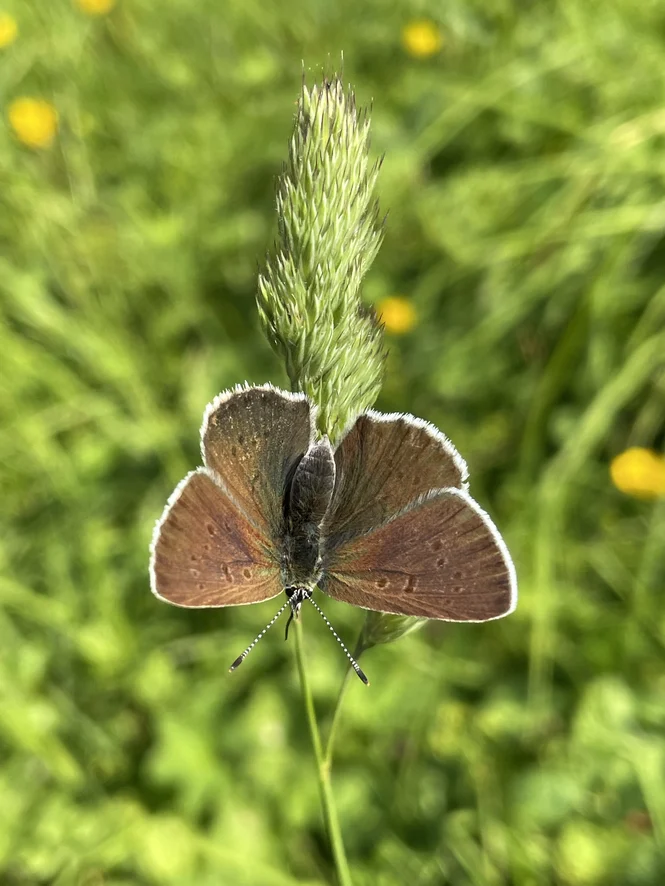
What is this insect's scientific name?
Lycaena tityrus (also Loweia tityrus)
